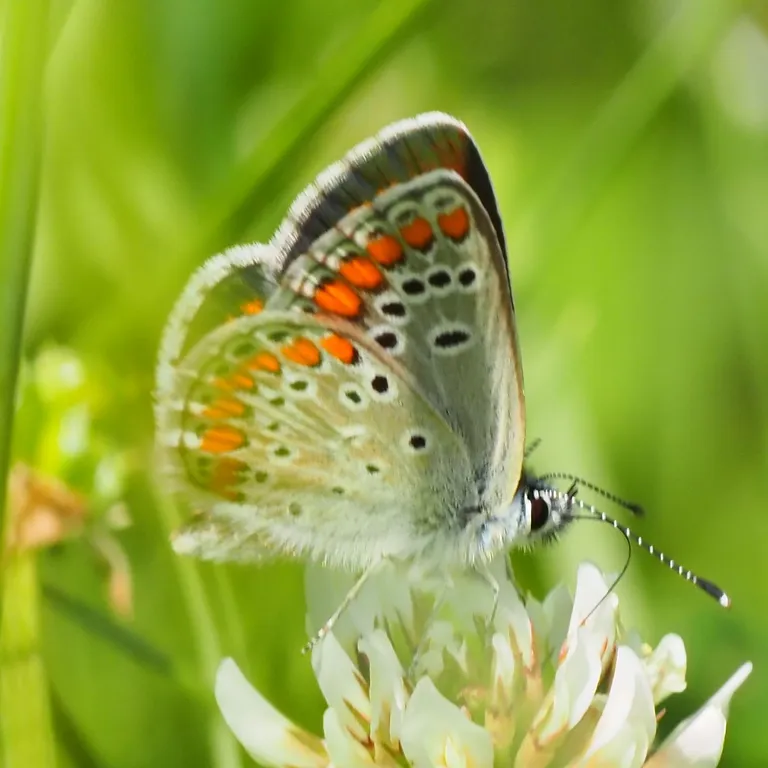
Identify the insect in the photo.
Aricia agestis/artaxerxes
